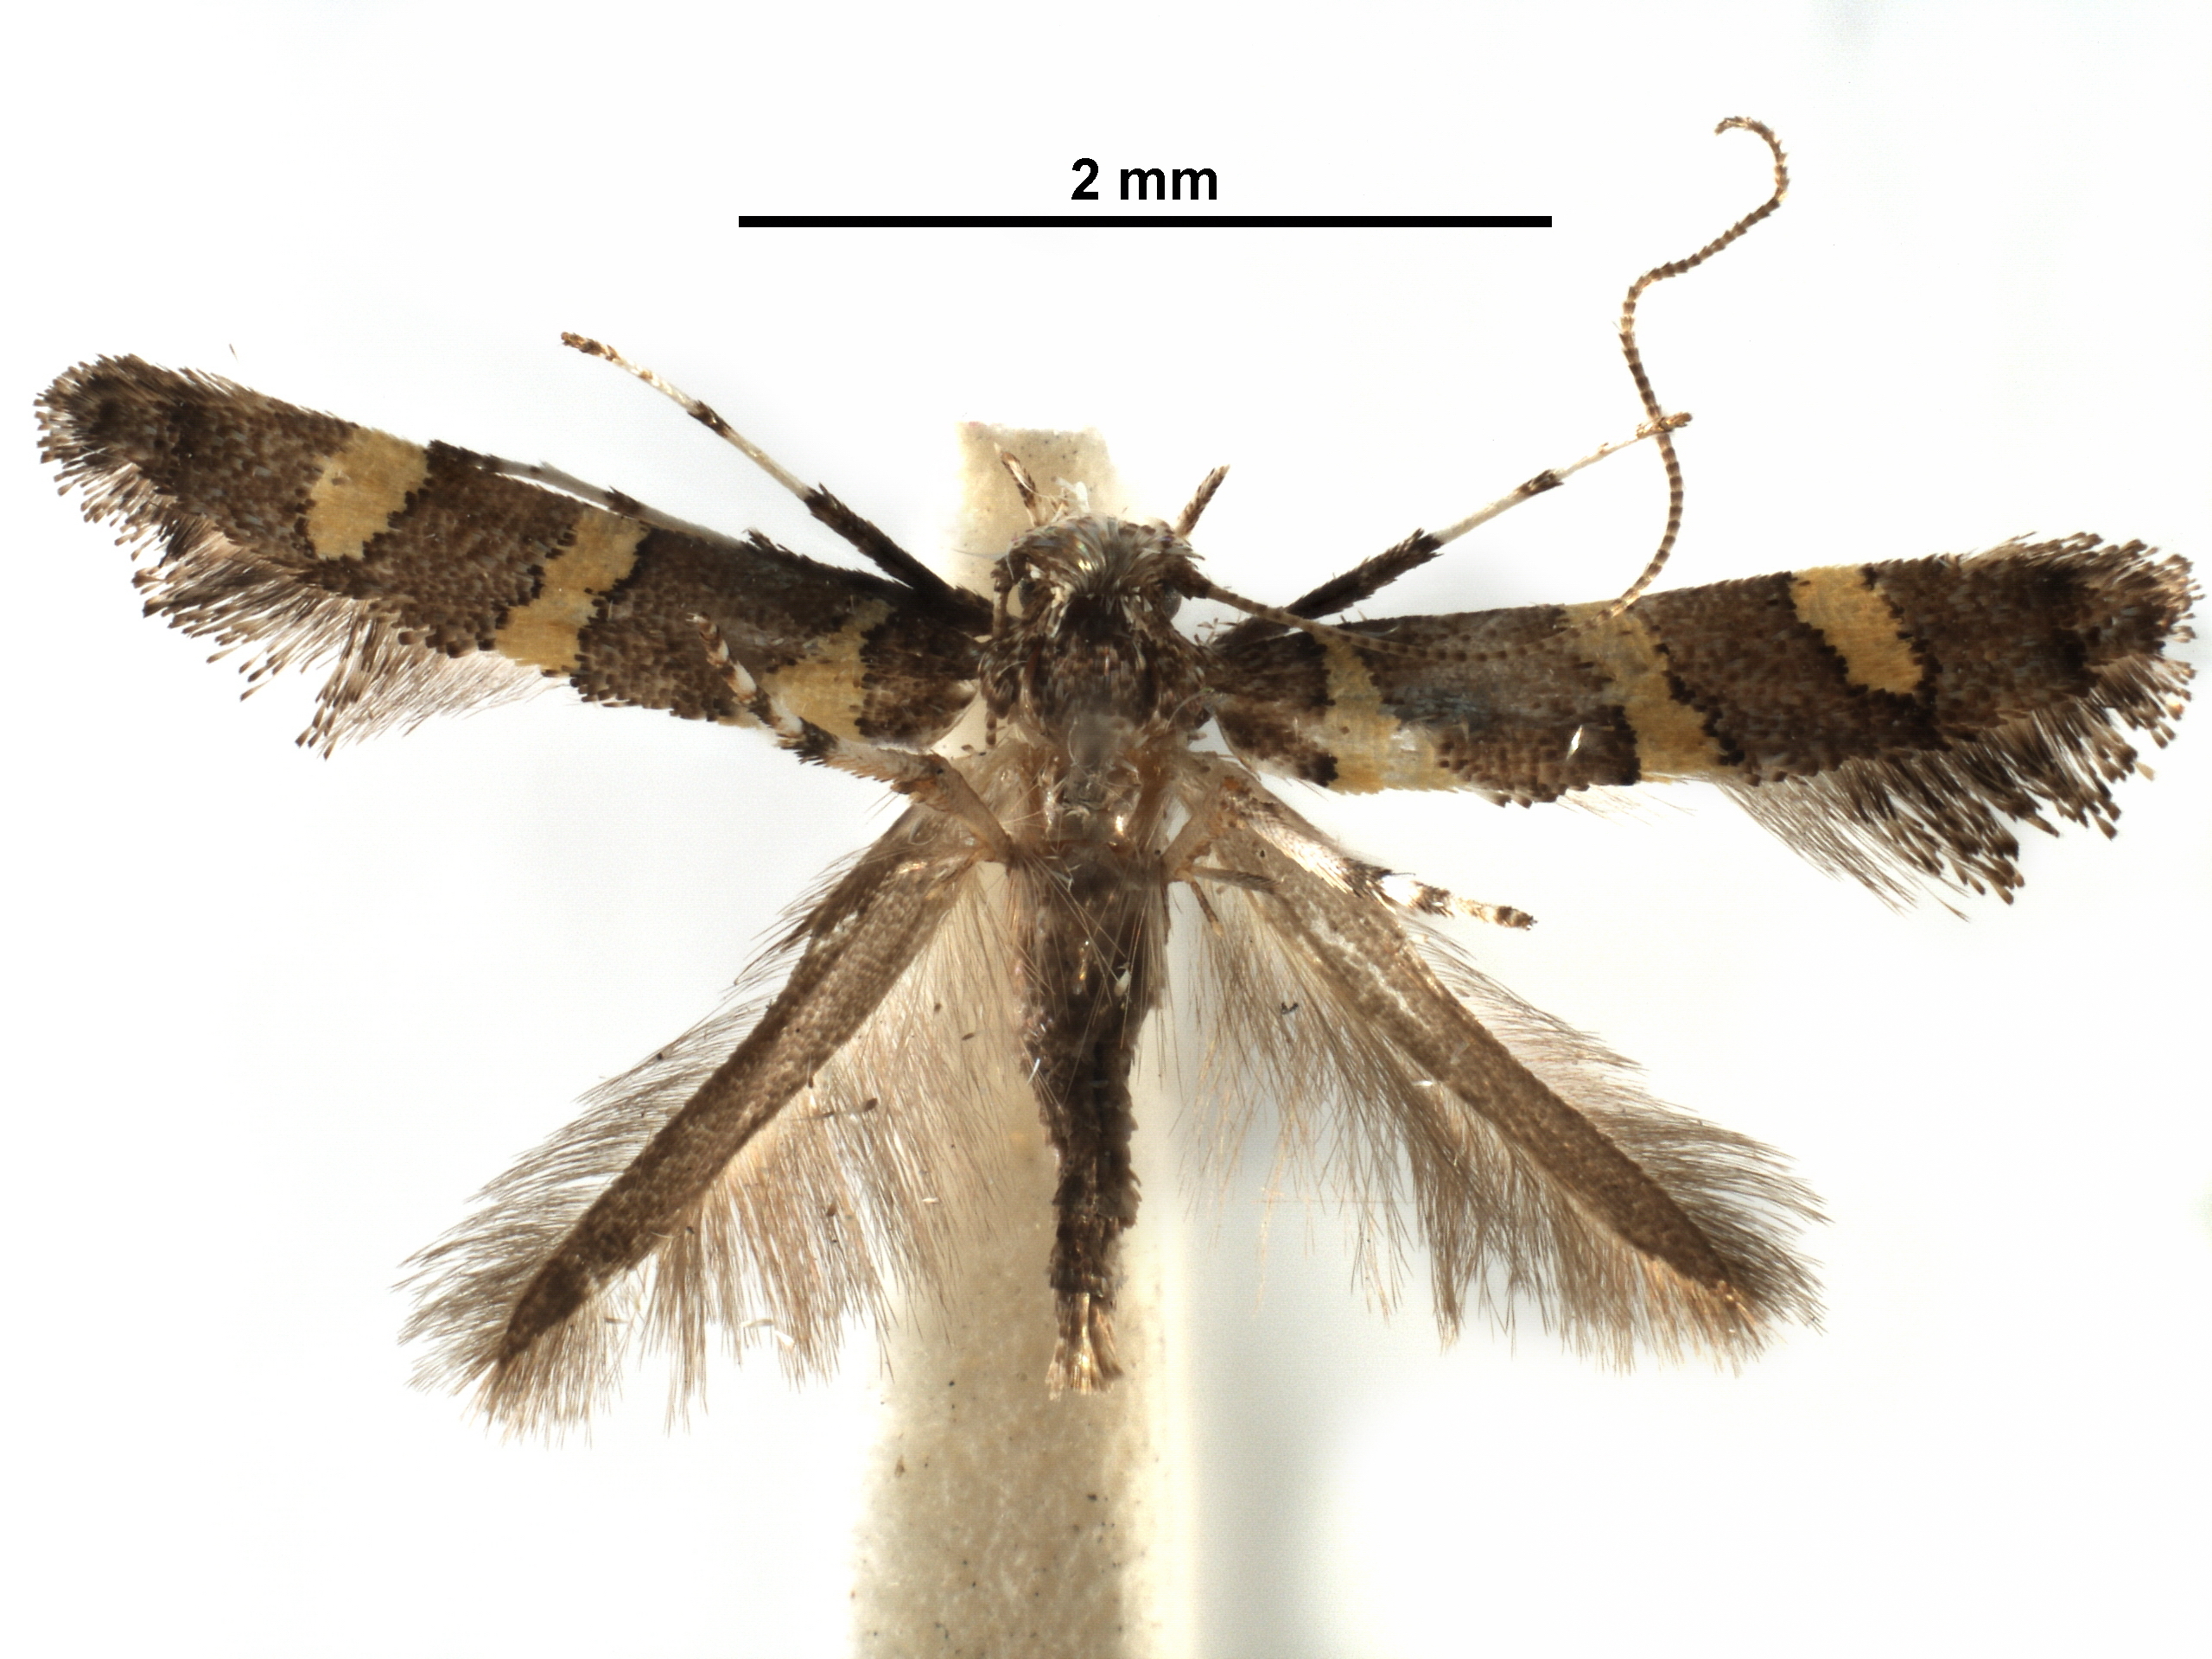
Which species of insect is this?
Caloptilia oenopella
